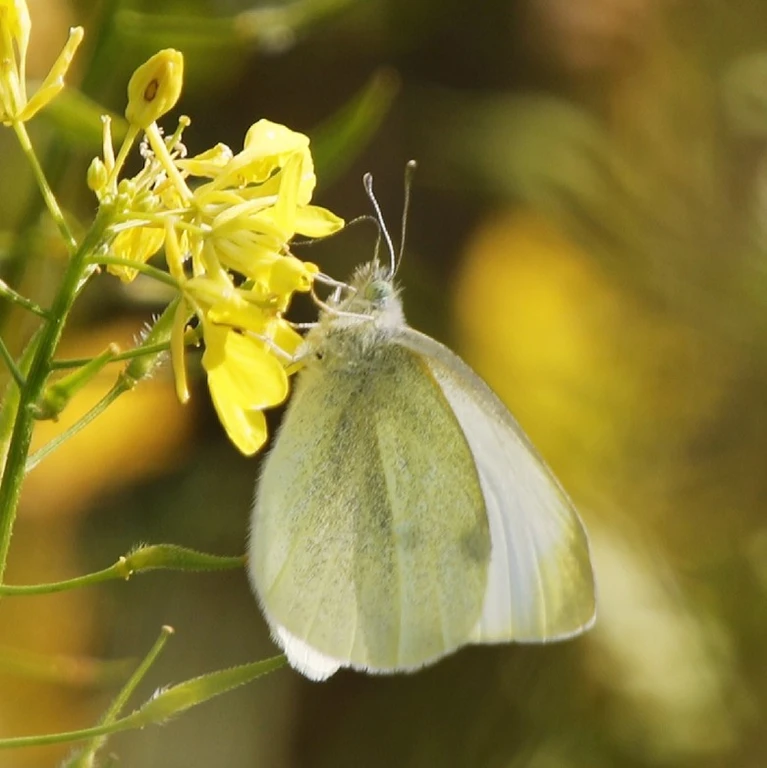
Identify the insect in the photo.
Pieris rapae
